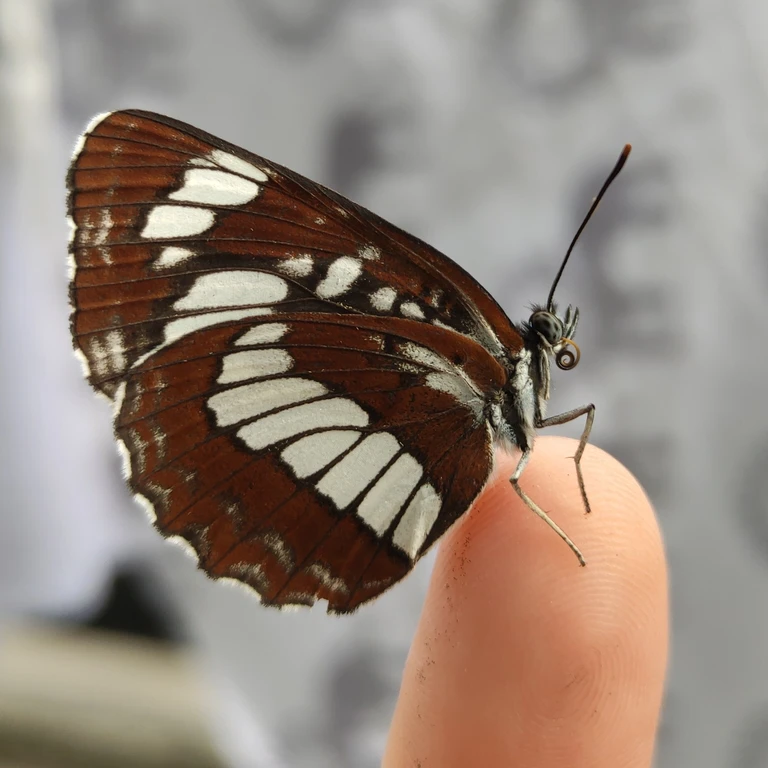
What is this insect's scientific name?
Neptis rivularis
